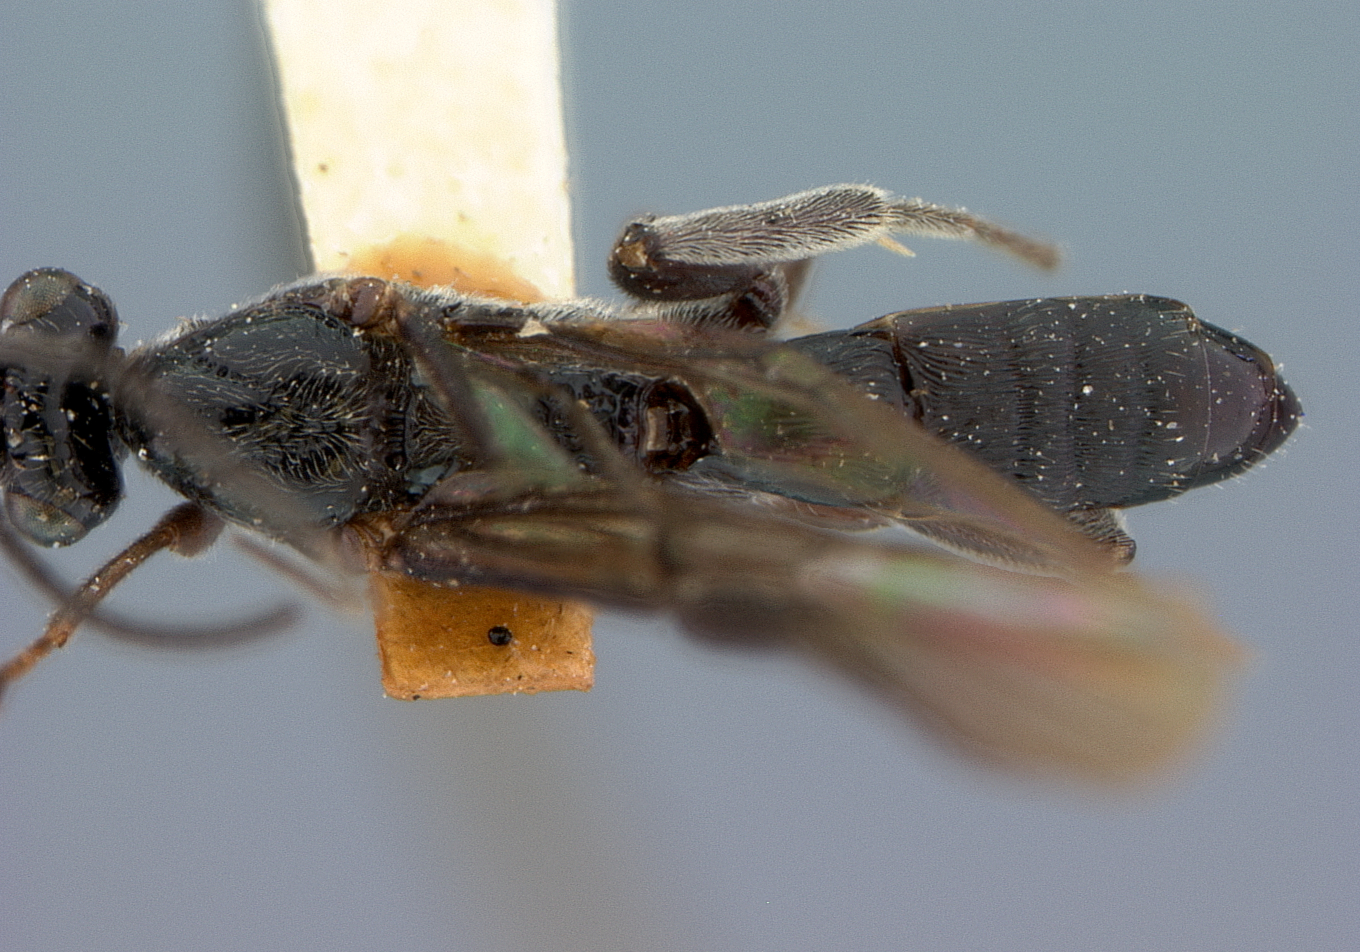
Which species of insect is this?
Agathis philippinensis
